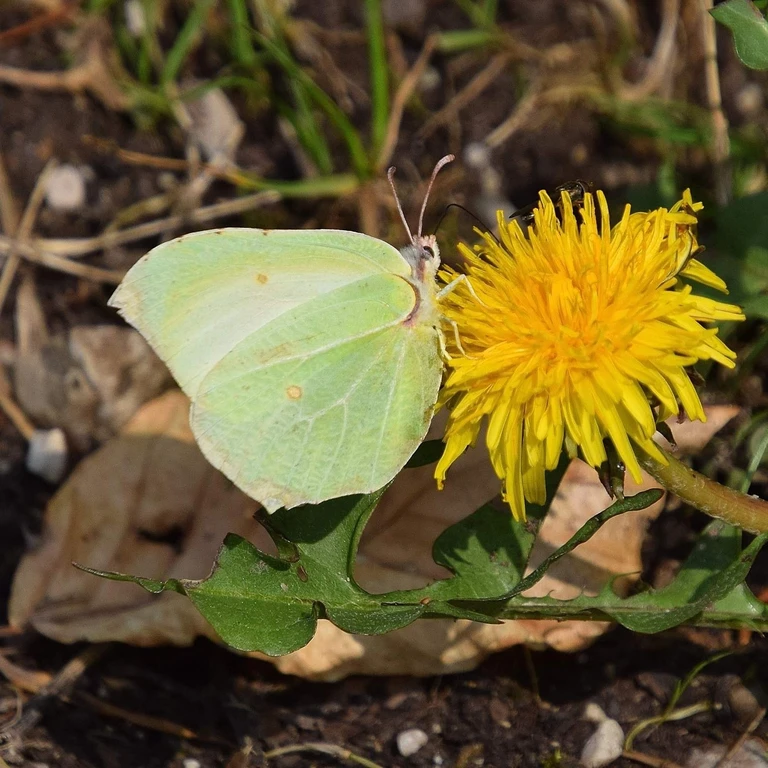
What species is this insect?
Gonepteryx rhamni
